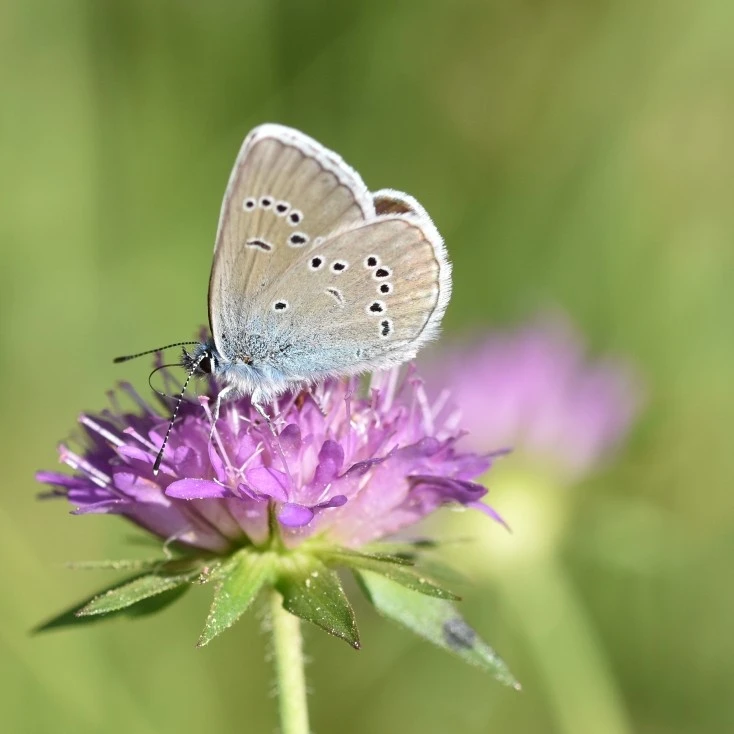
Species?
Cyaniris semiargus
